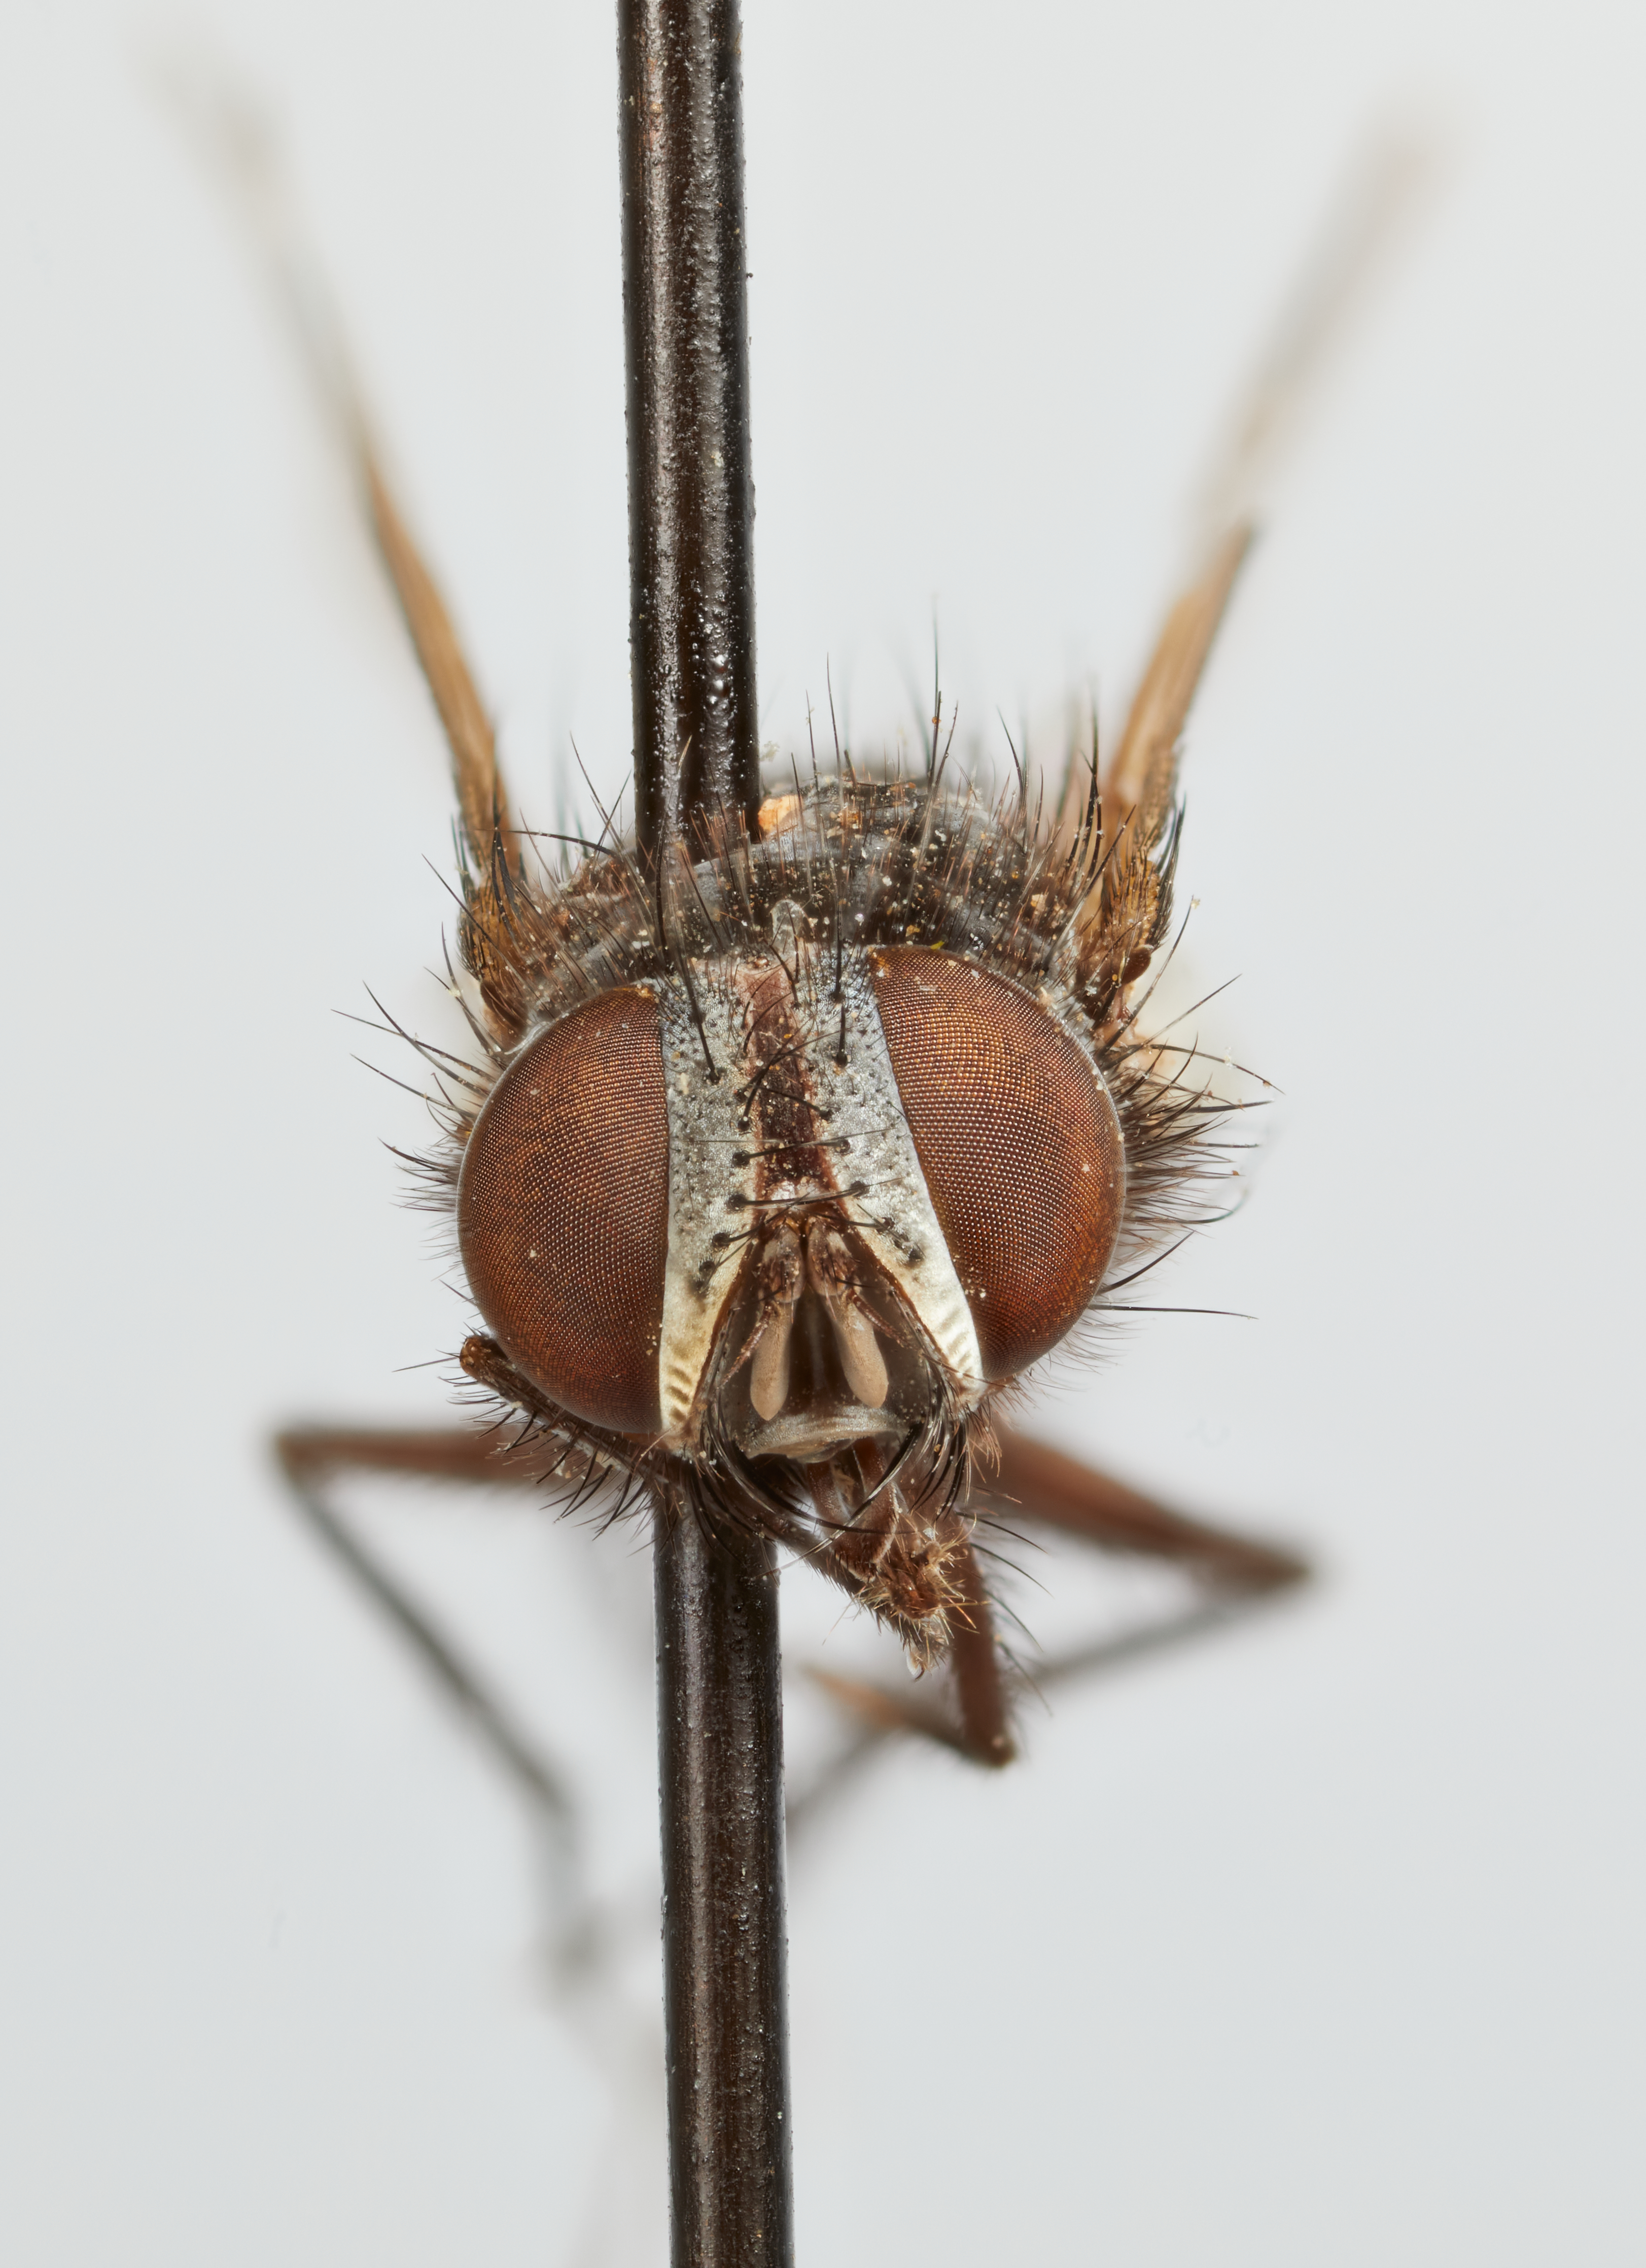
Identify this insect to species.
Aplomyodoria arida
